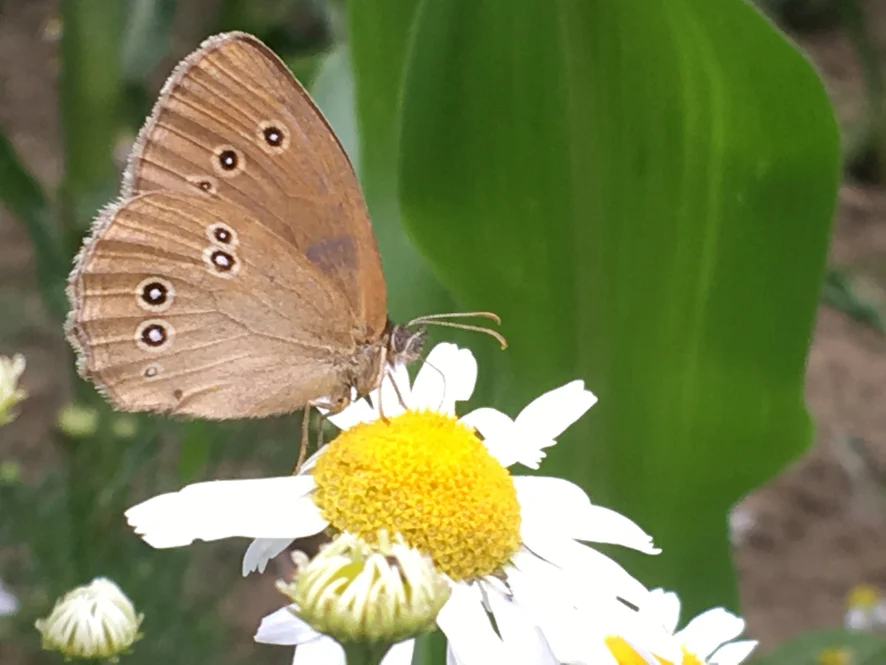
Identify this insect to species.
Aphantopus hyperantus
